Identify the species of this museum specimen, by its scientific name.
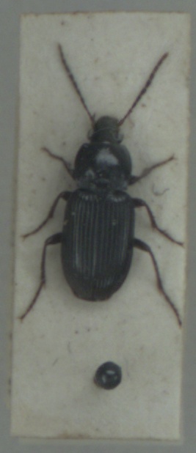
Pterostichus vernalis
